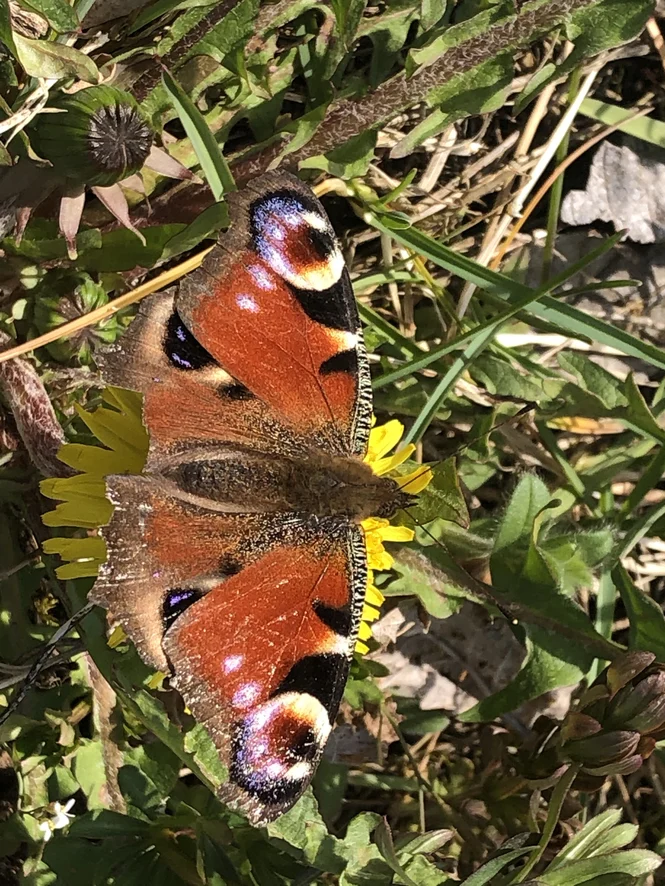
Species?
Aglais io
